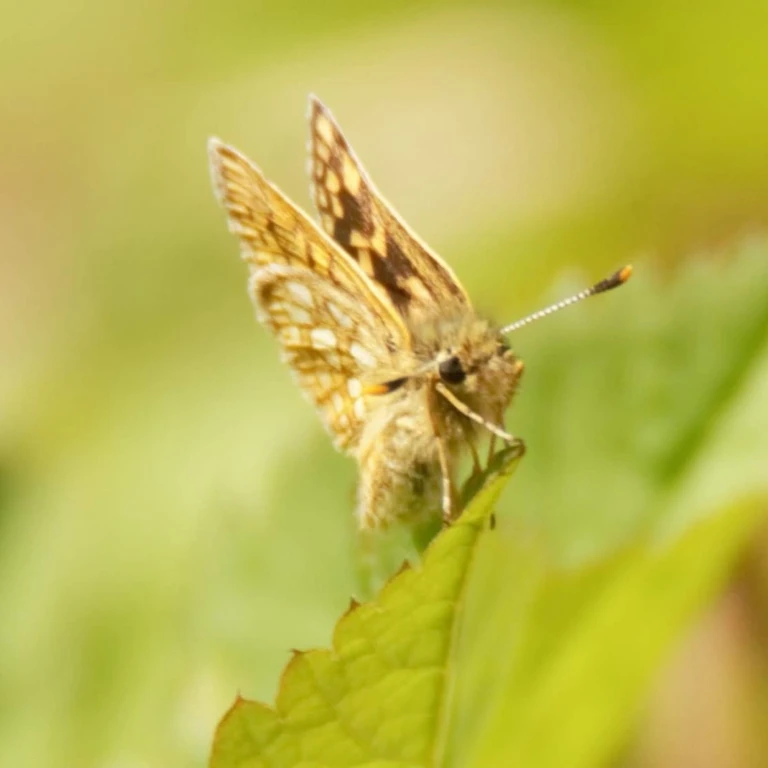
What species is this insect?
Carterocephalus palaemon
